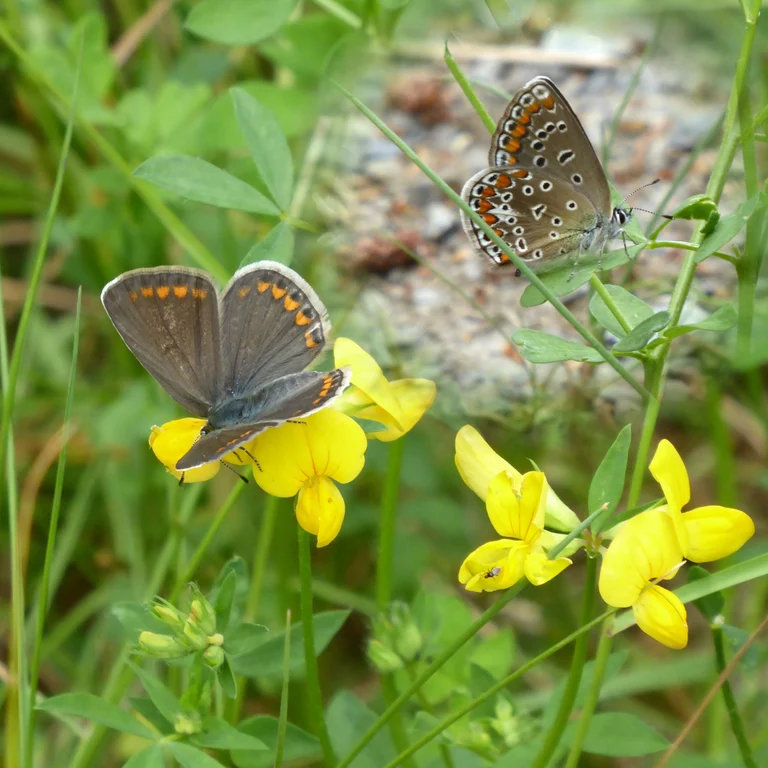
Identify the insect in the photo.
Polyommatus icarus
